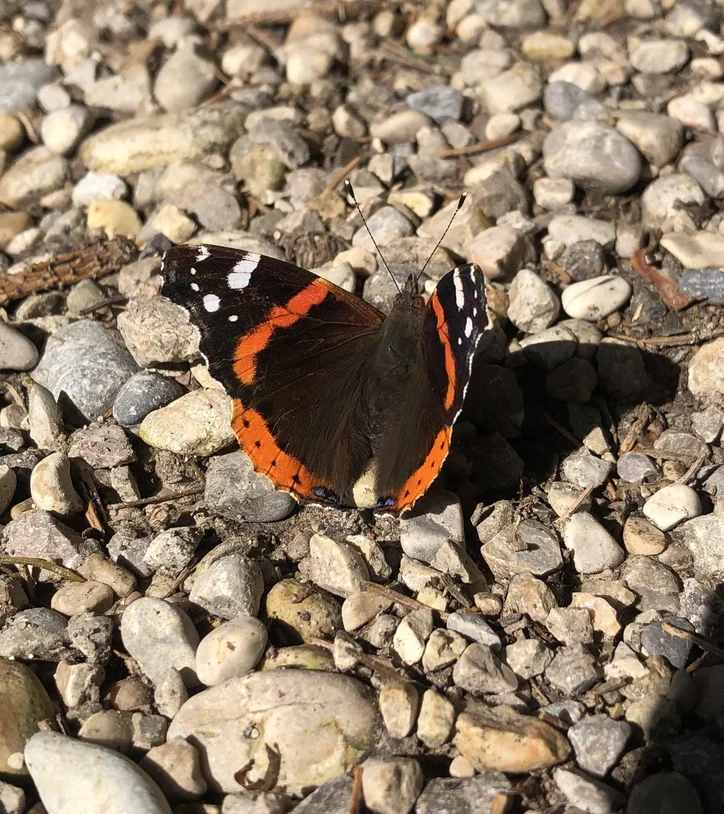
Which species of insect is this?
Vanessa atalanta
